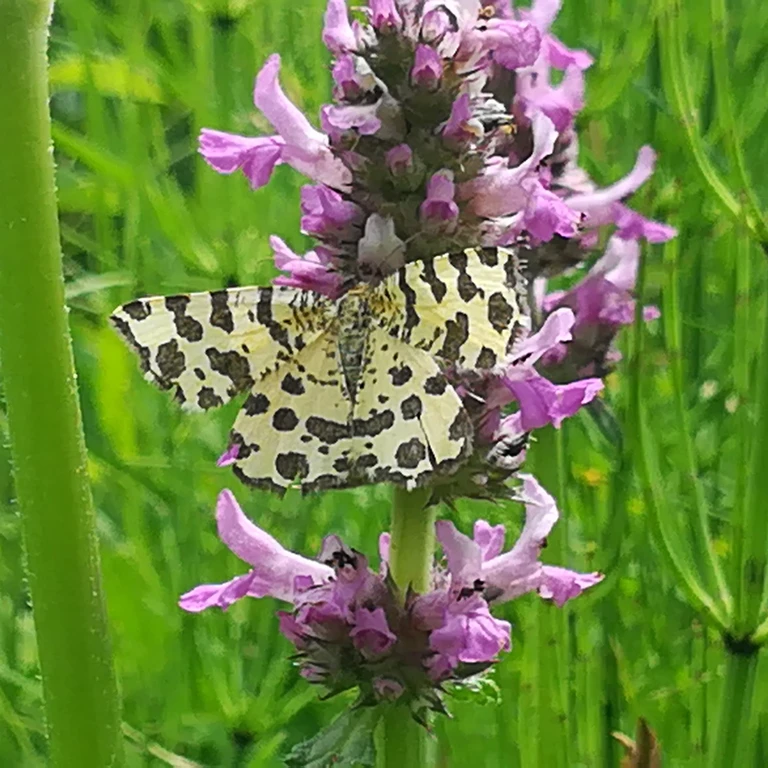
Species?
Pseudopanthera macularia
